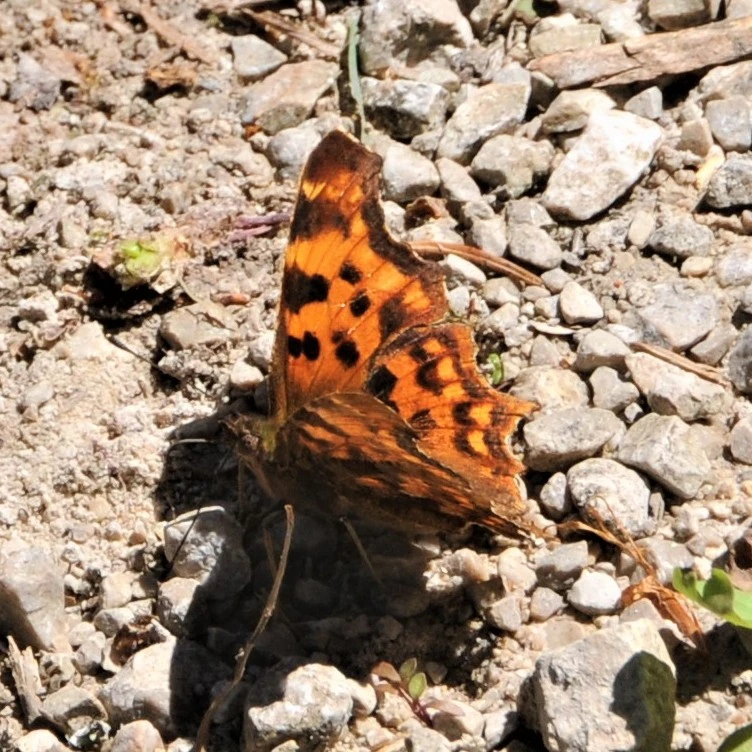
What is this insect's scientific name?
Polygonia c-album
